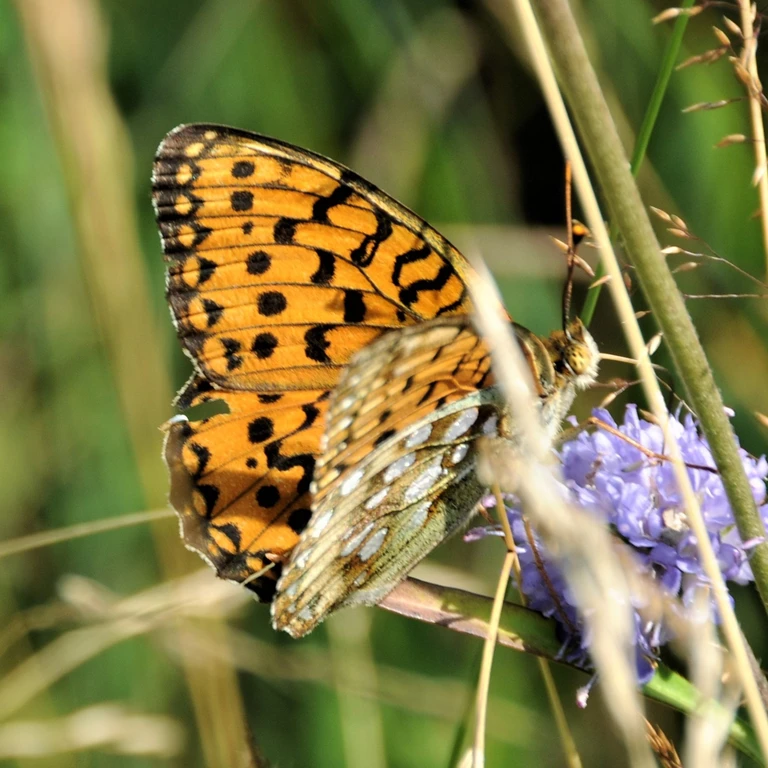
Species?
Speyeria aglaja
